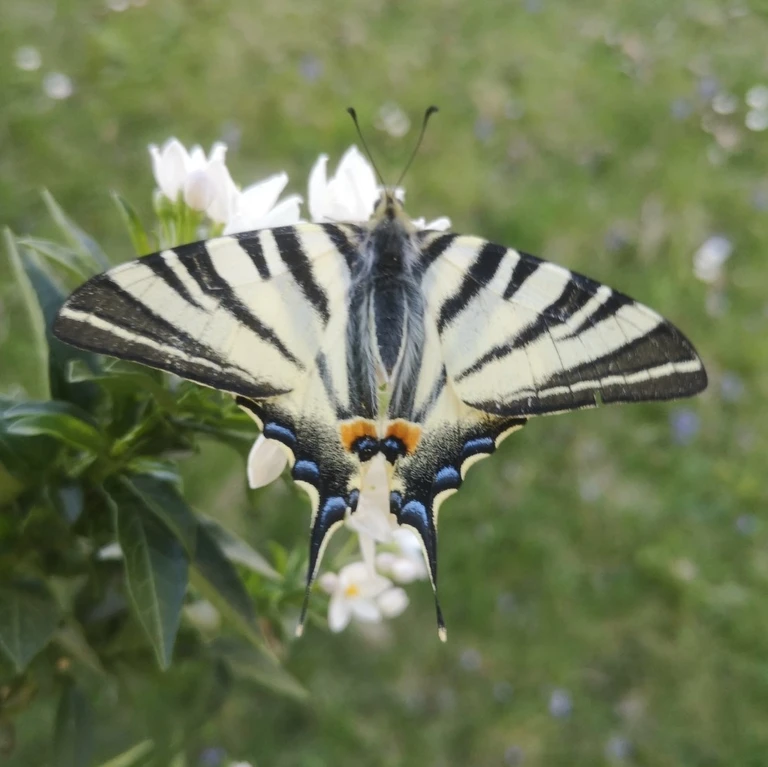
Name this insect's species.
Iphiclides podalirius
